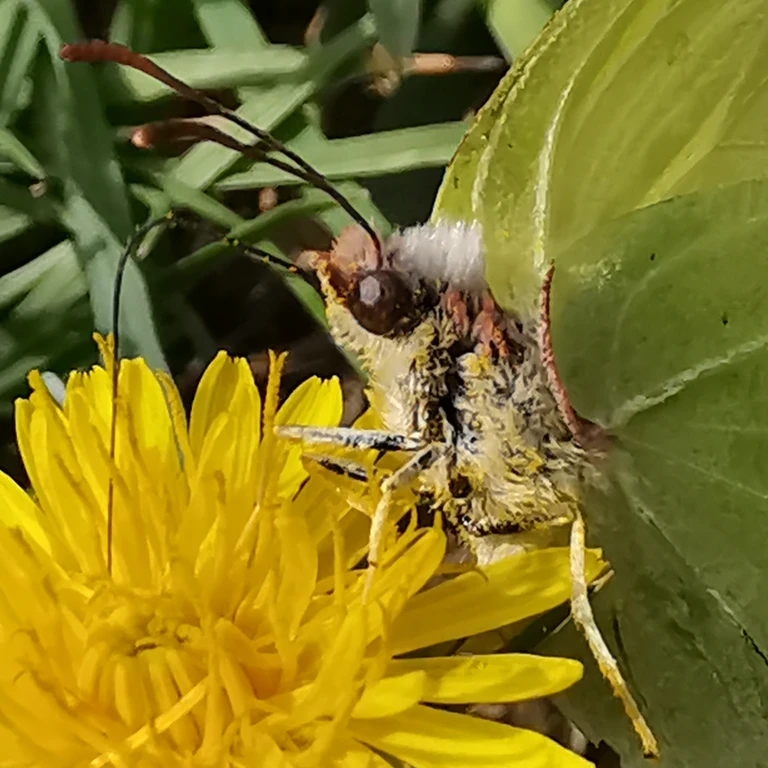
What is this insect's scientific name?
Gonepteryx rhamni
